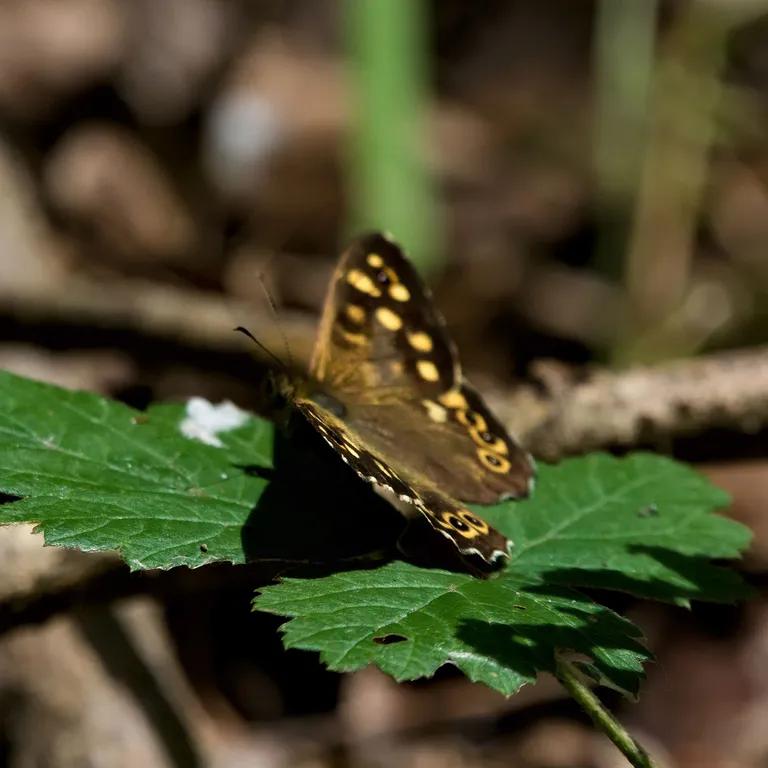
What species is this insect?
Pararge aegeria
